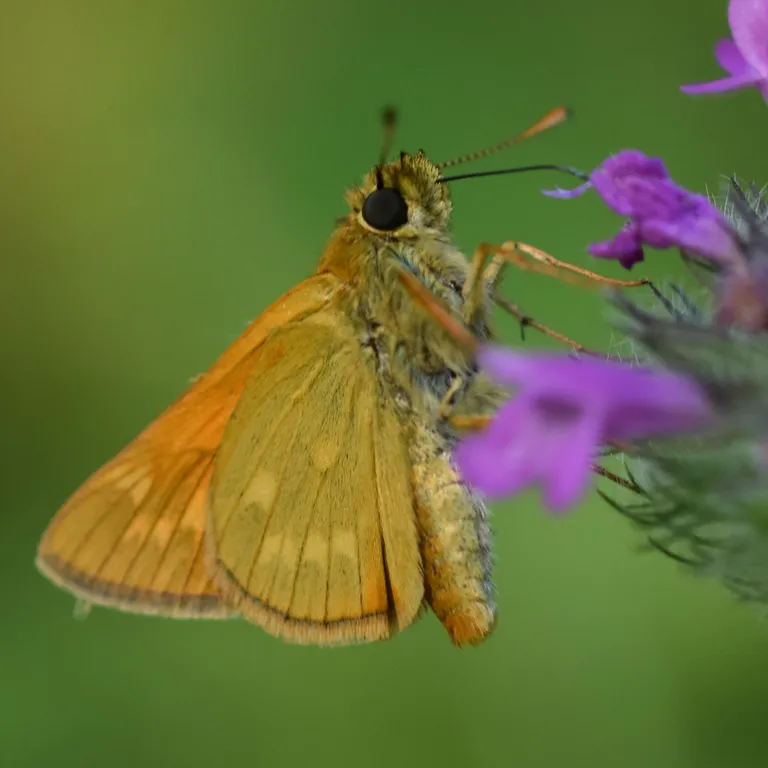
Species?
Ochlodes sylvanus (also Ochlodes venata)
